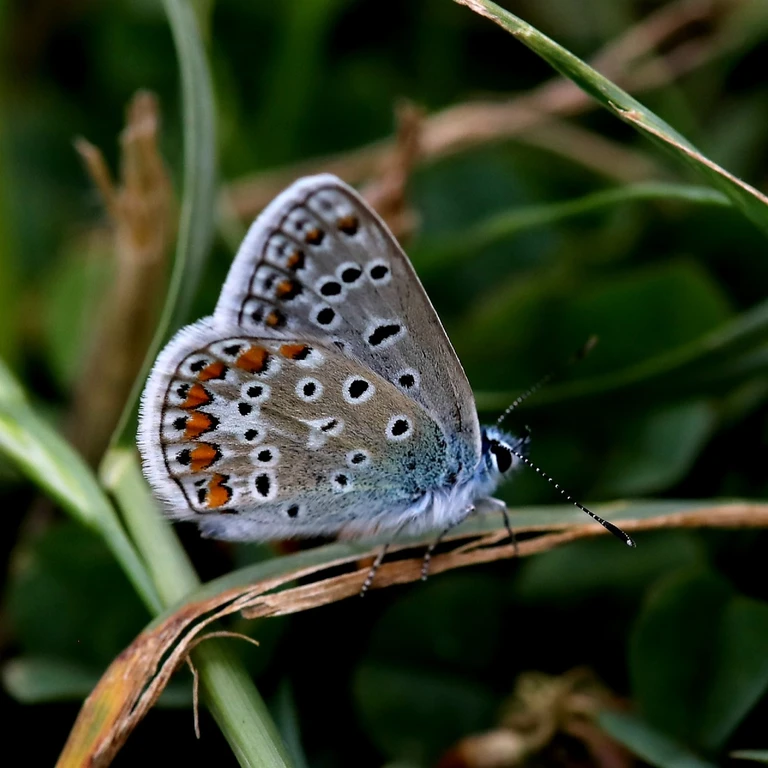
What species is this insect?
Polyommatus icarus
